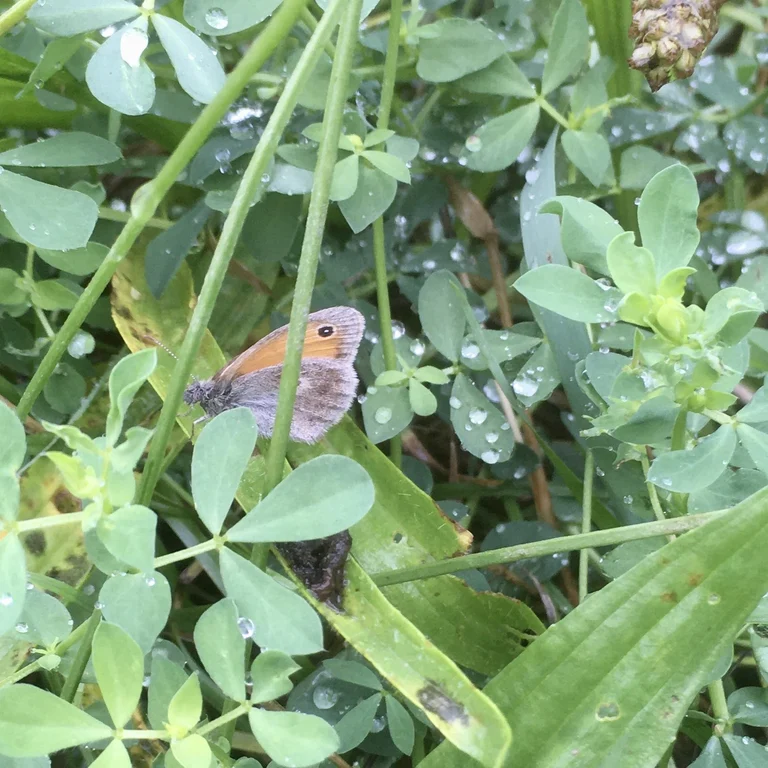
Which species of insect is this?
Coenonympha pamphilus
